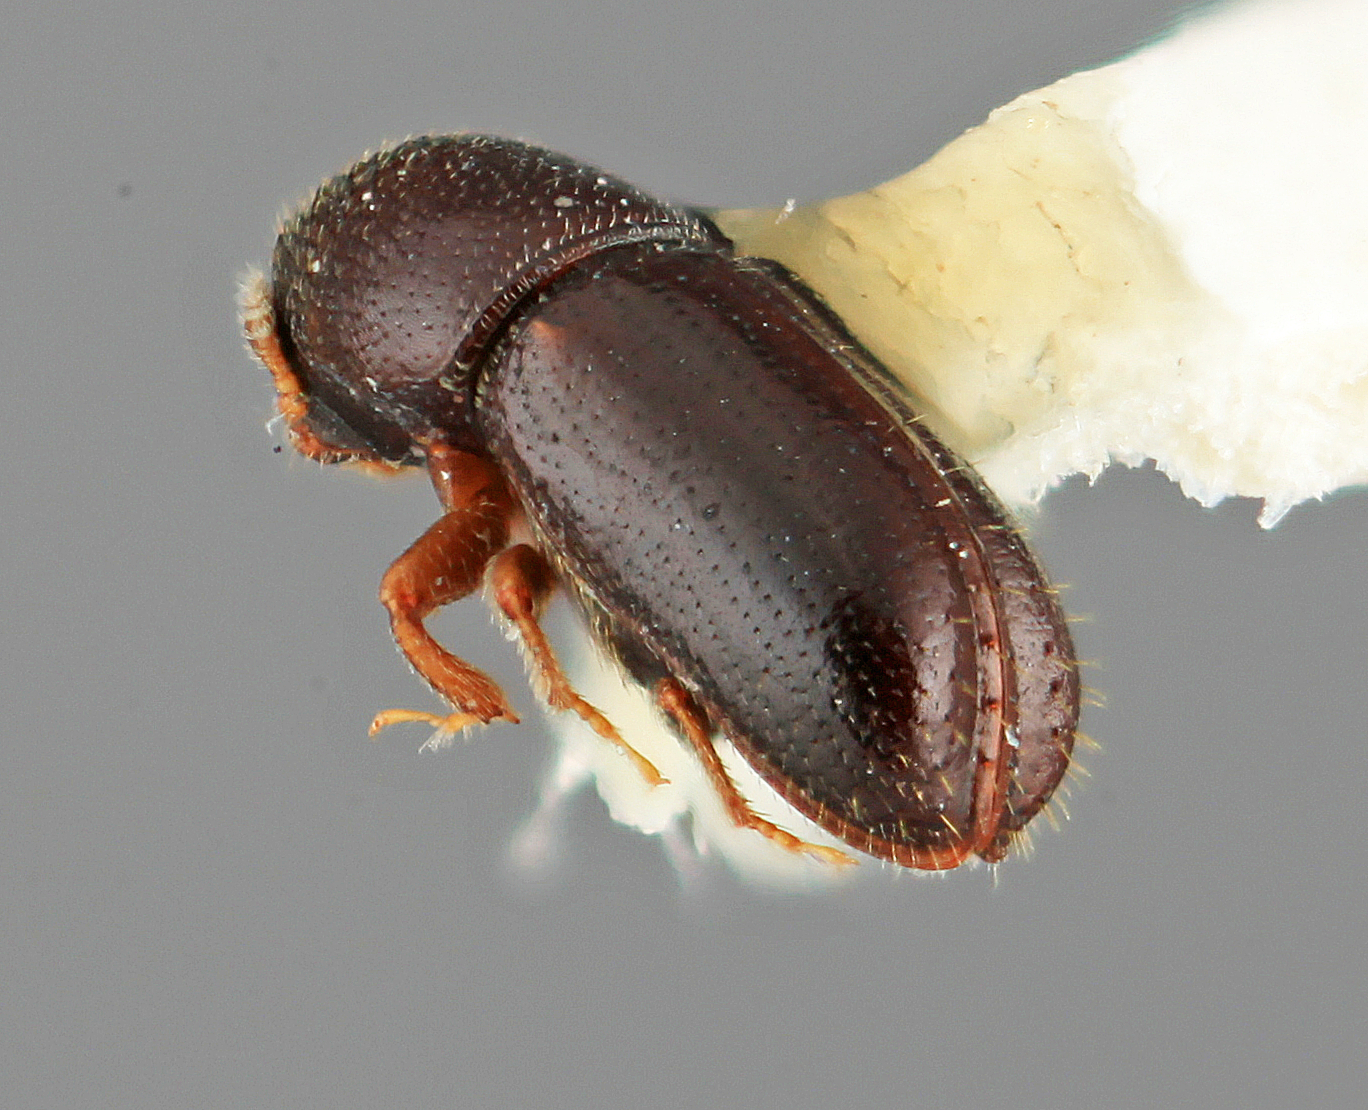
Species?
Pityophthorus dissolutus
